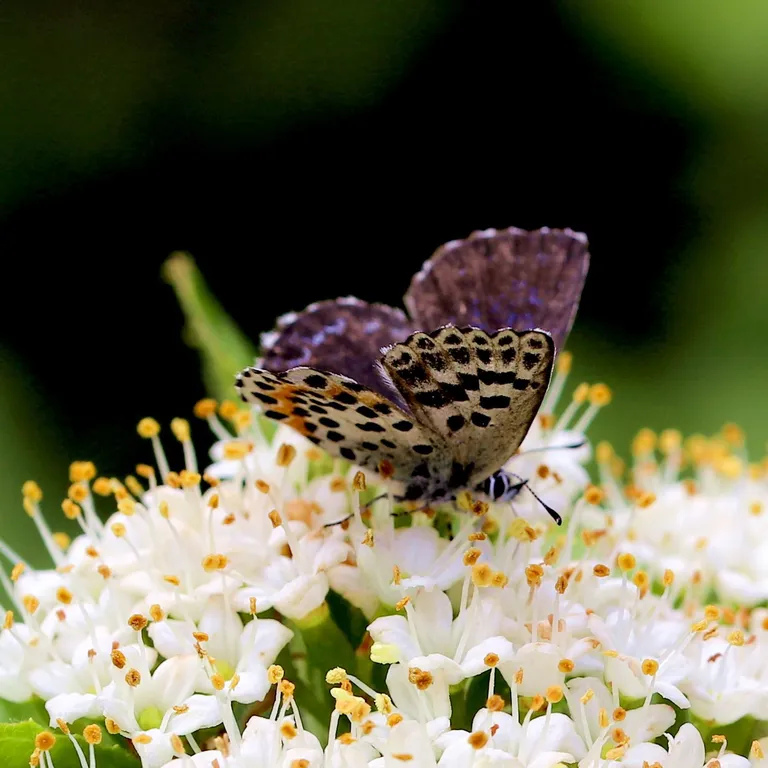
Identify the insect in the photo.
Scolitantides orion
